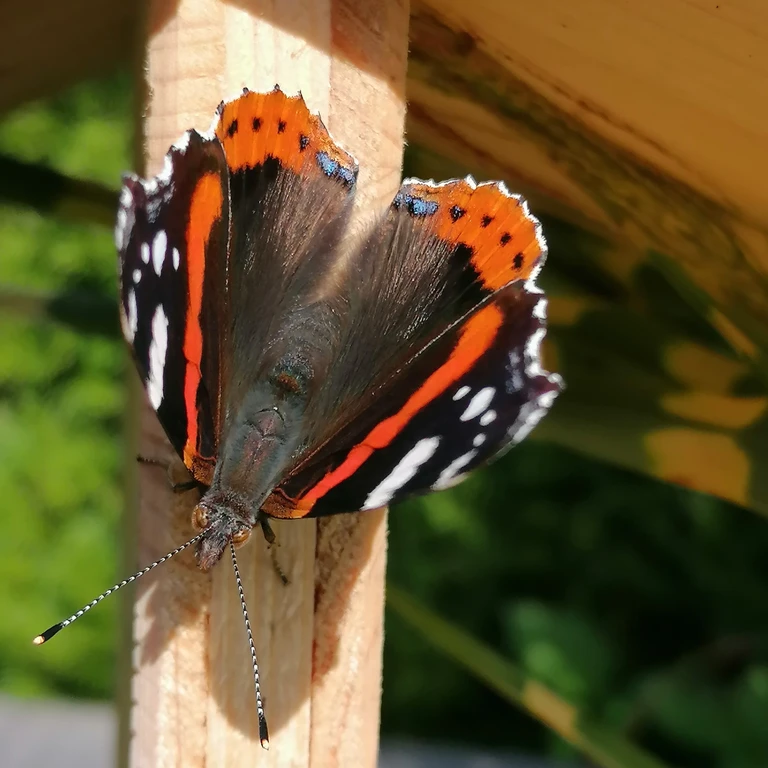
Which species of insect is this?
Vanessa atalanta
